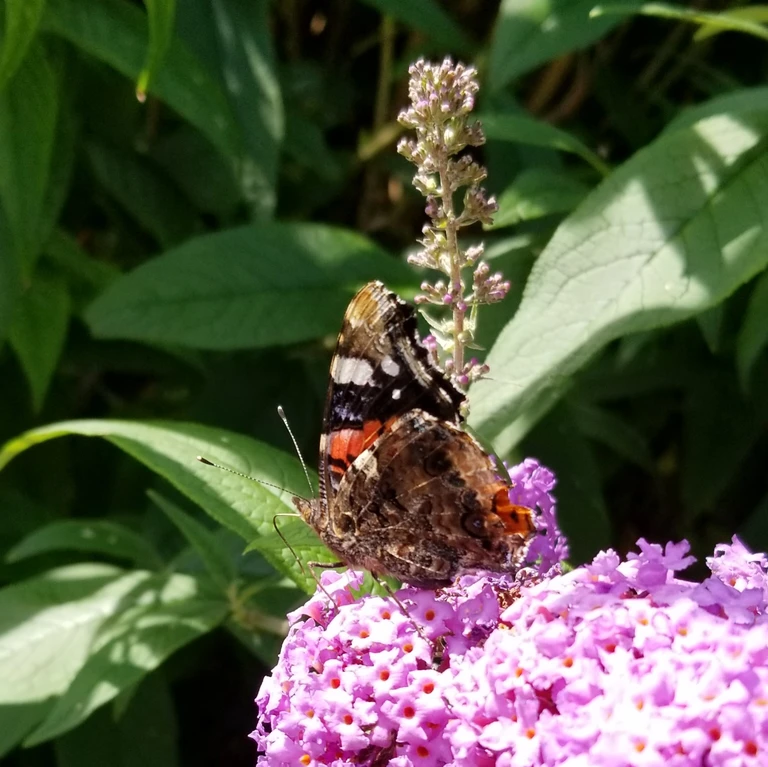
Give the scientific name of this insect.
Vanessa atalanta
